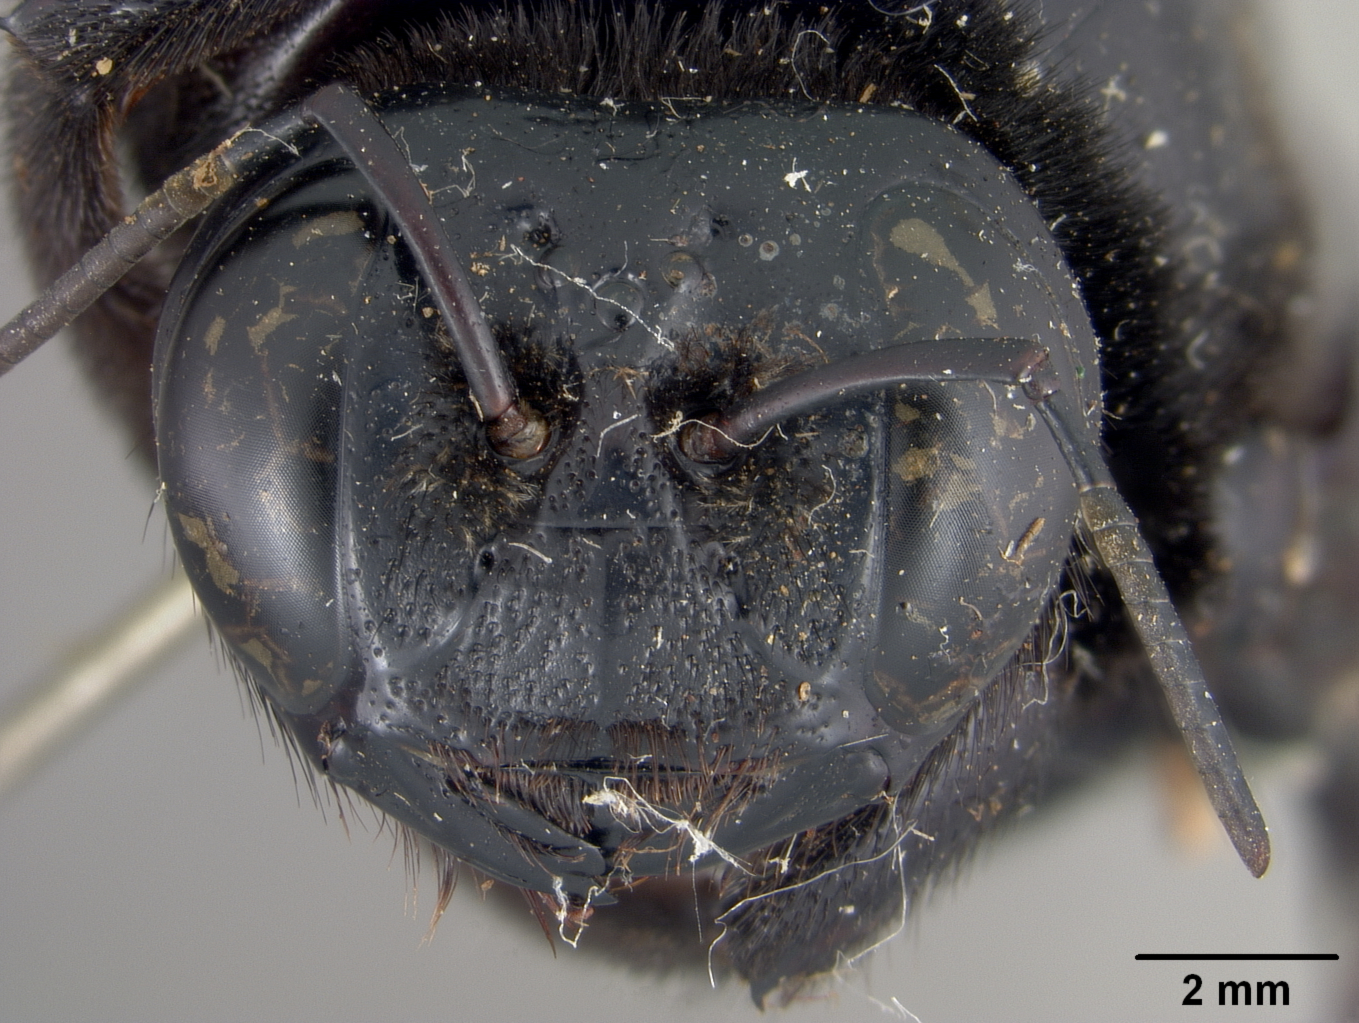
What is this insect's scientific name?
Mesotrichia latipes
